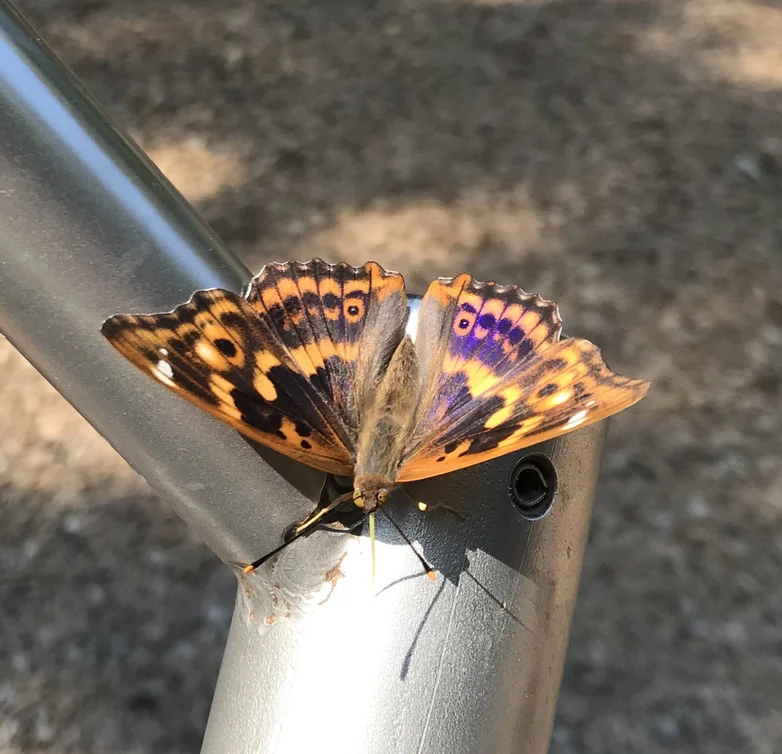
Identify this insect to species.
Apatura ilia
